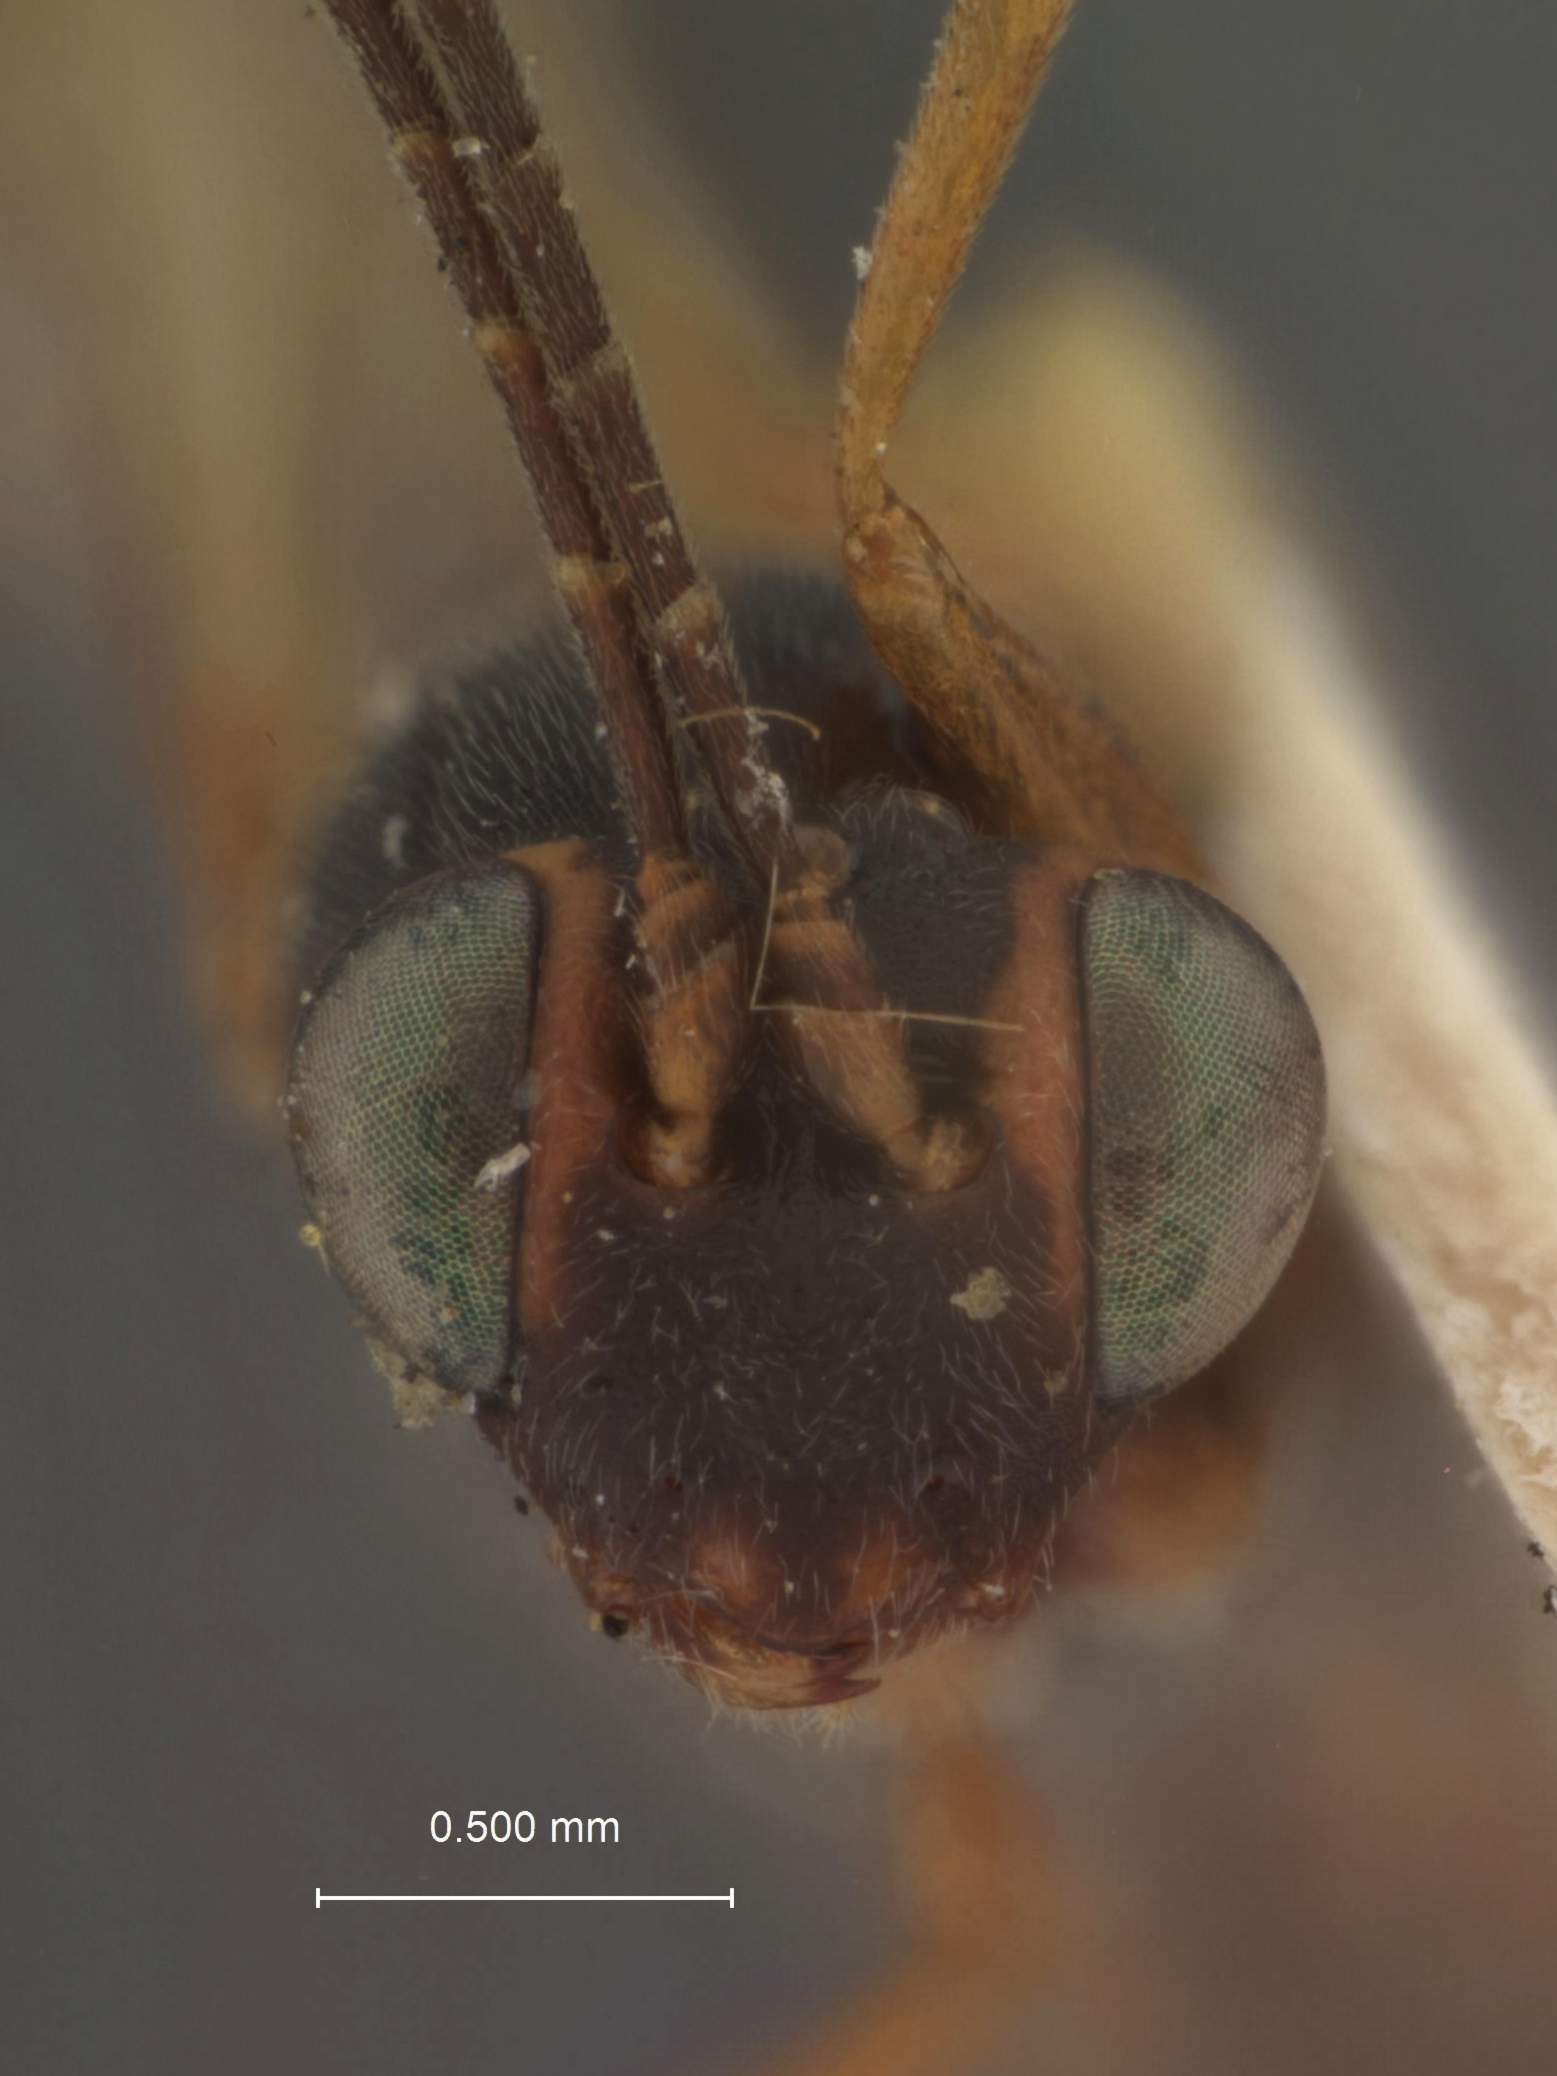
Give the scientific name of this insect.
Cremastus longigenalis
